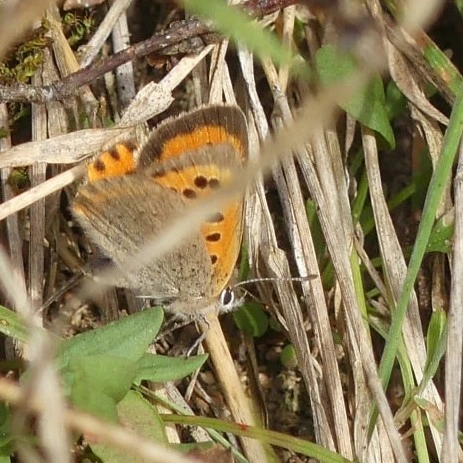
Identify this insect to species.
Lycaena phlaeas
